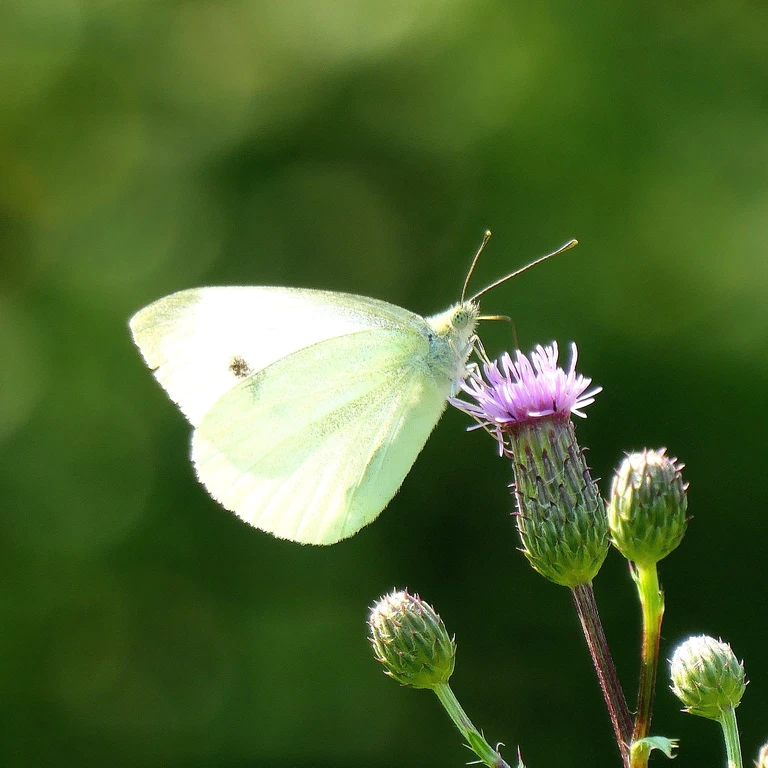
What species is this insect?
Pieris rapae
